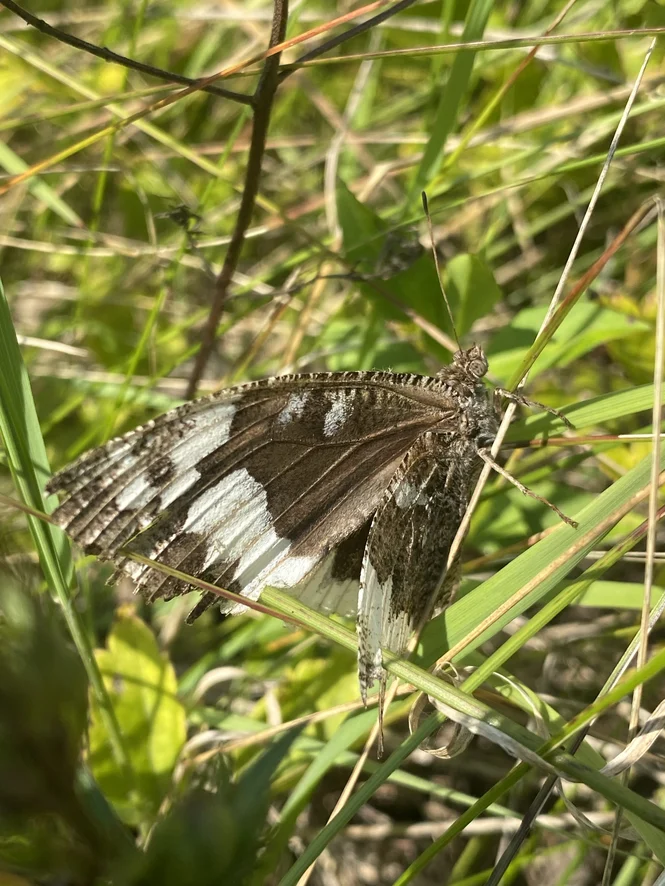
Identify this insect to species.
Brintesia circe
